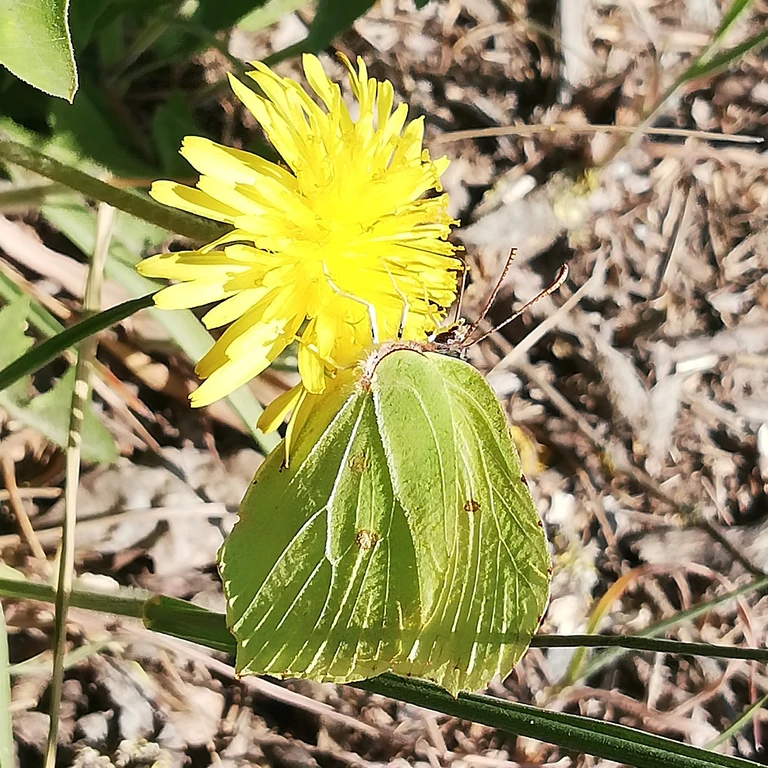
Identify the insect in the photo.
Gonepteryx rhamni
